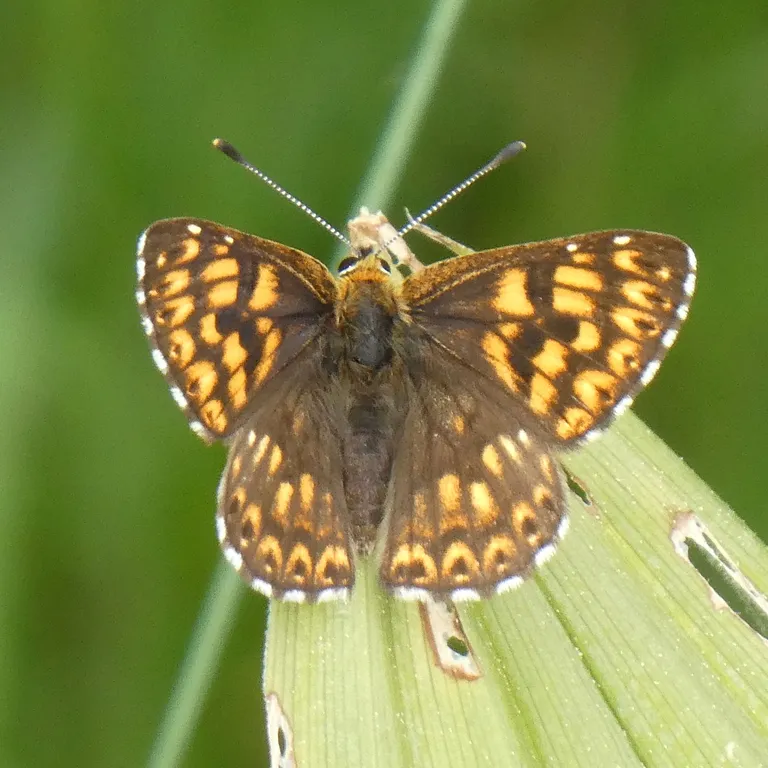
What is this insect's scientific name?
Hamearis lucina
